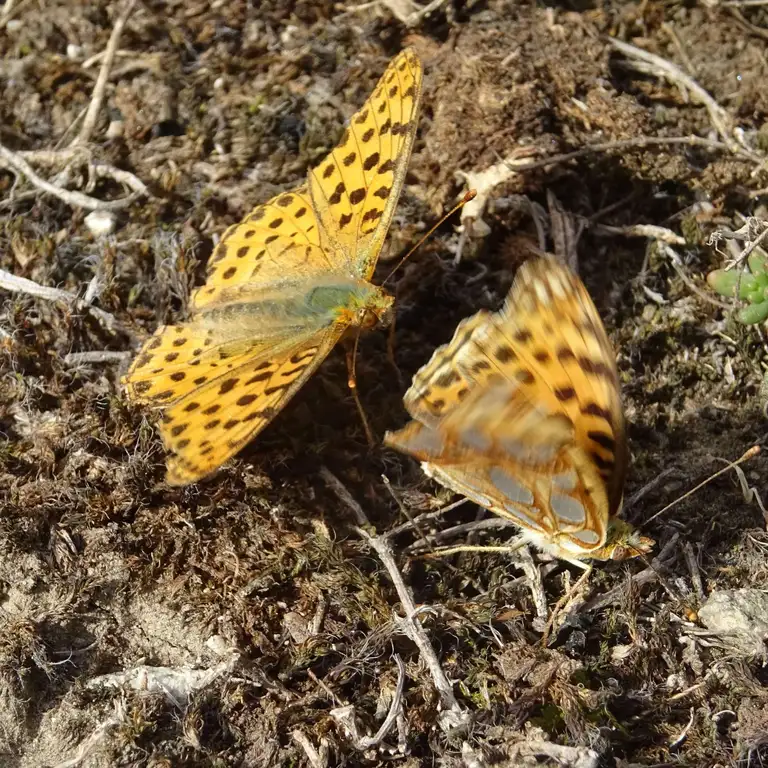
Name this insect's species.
Issoria lathonia
